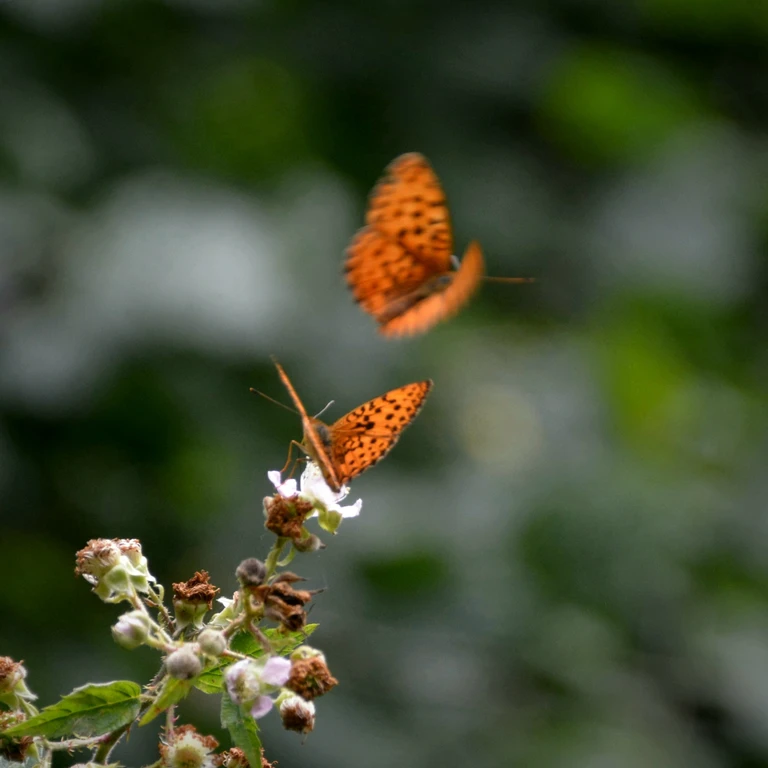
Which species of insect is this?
Brenthis daphne
